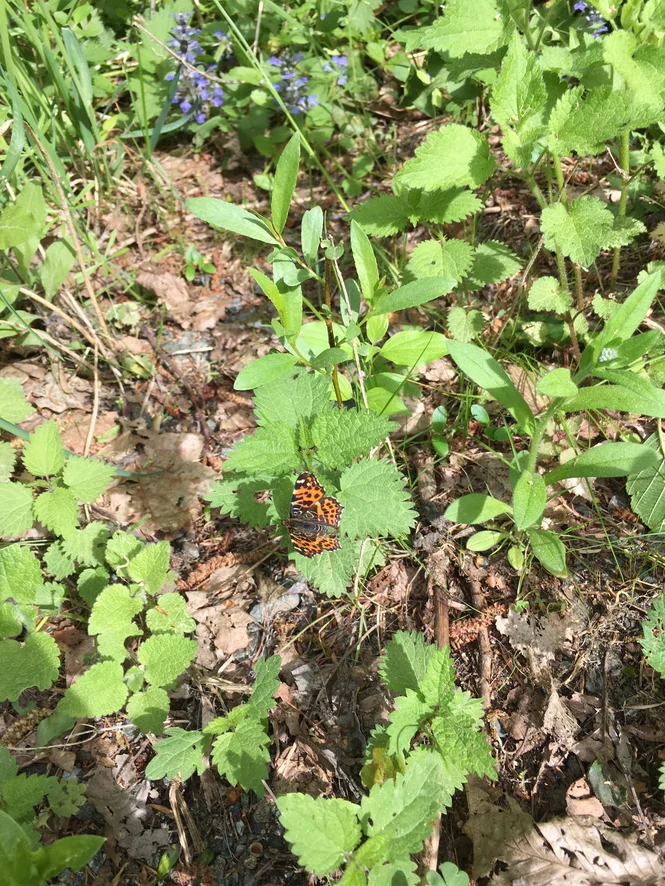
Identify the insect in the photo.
Araschnia levana
